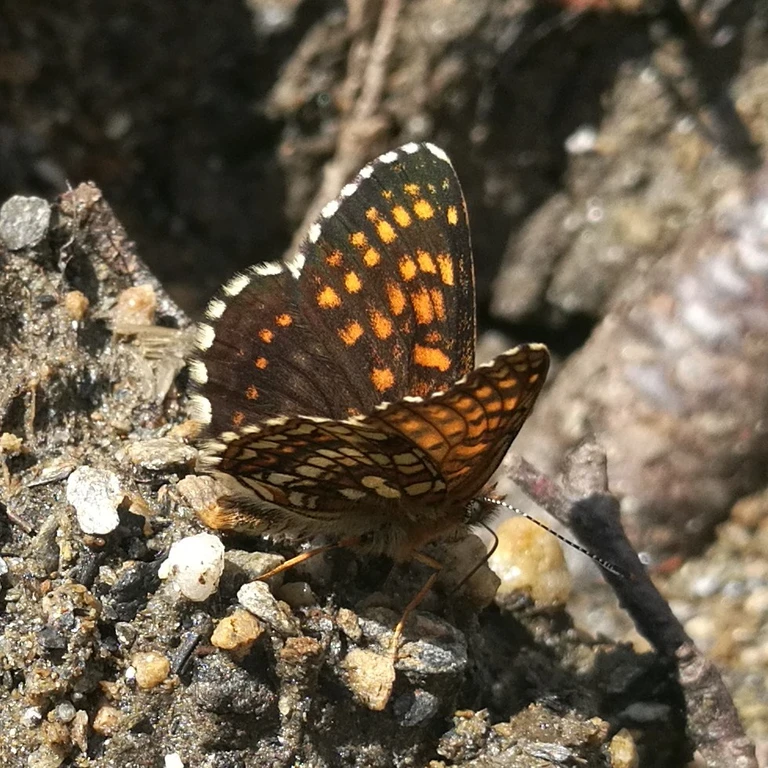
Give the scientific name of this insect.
Melitaea diamina
